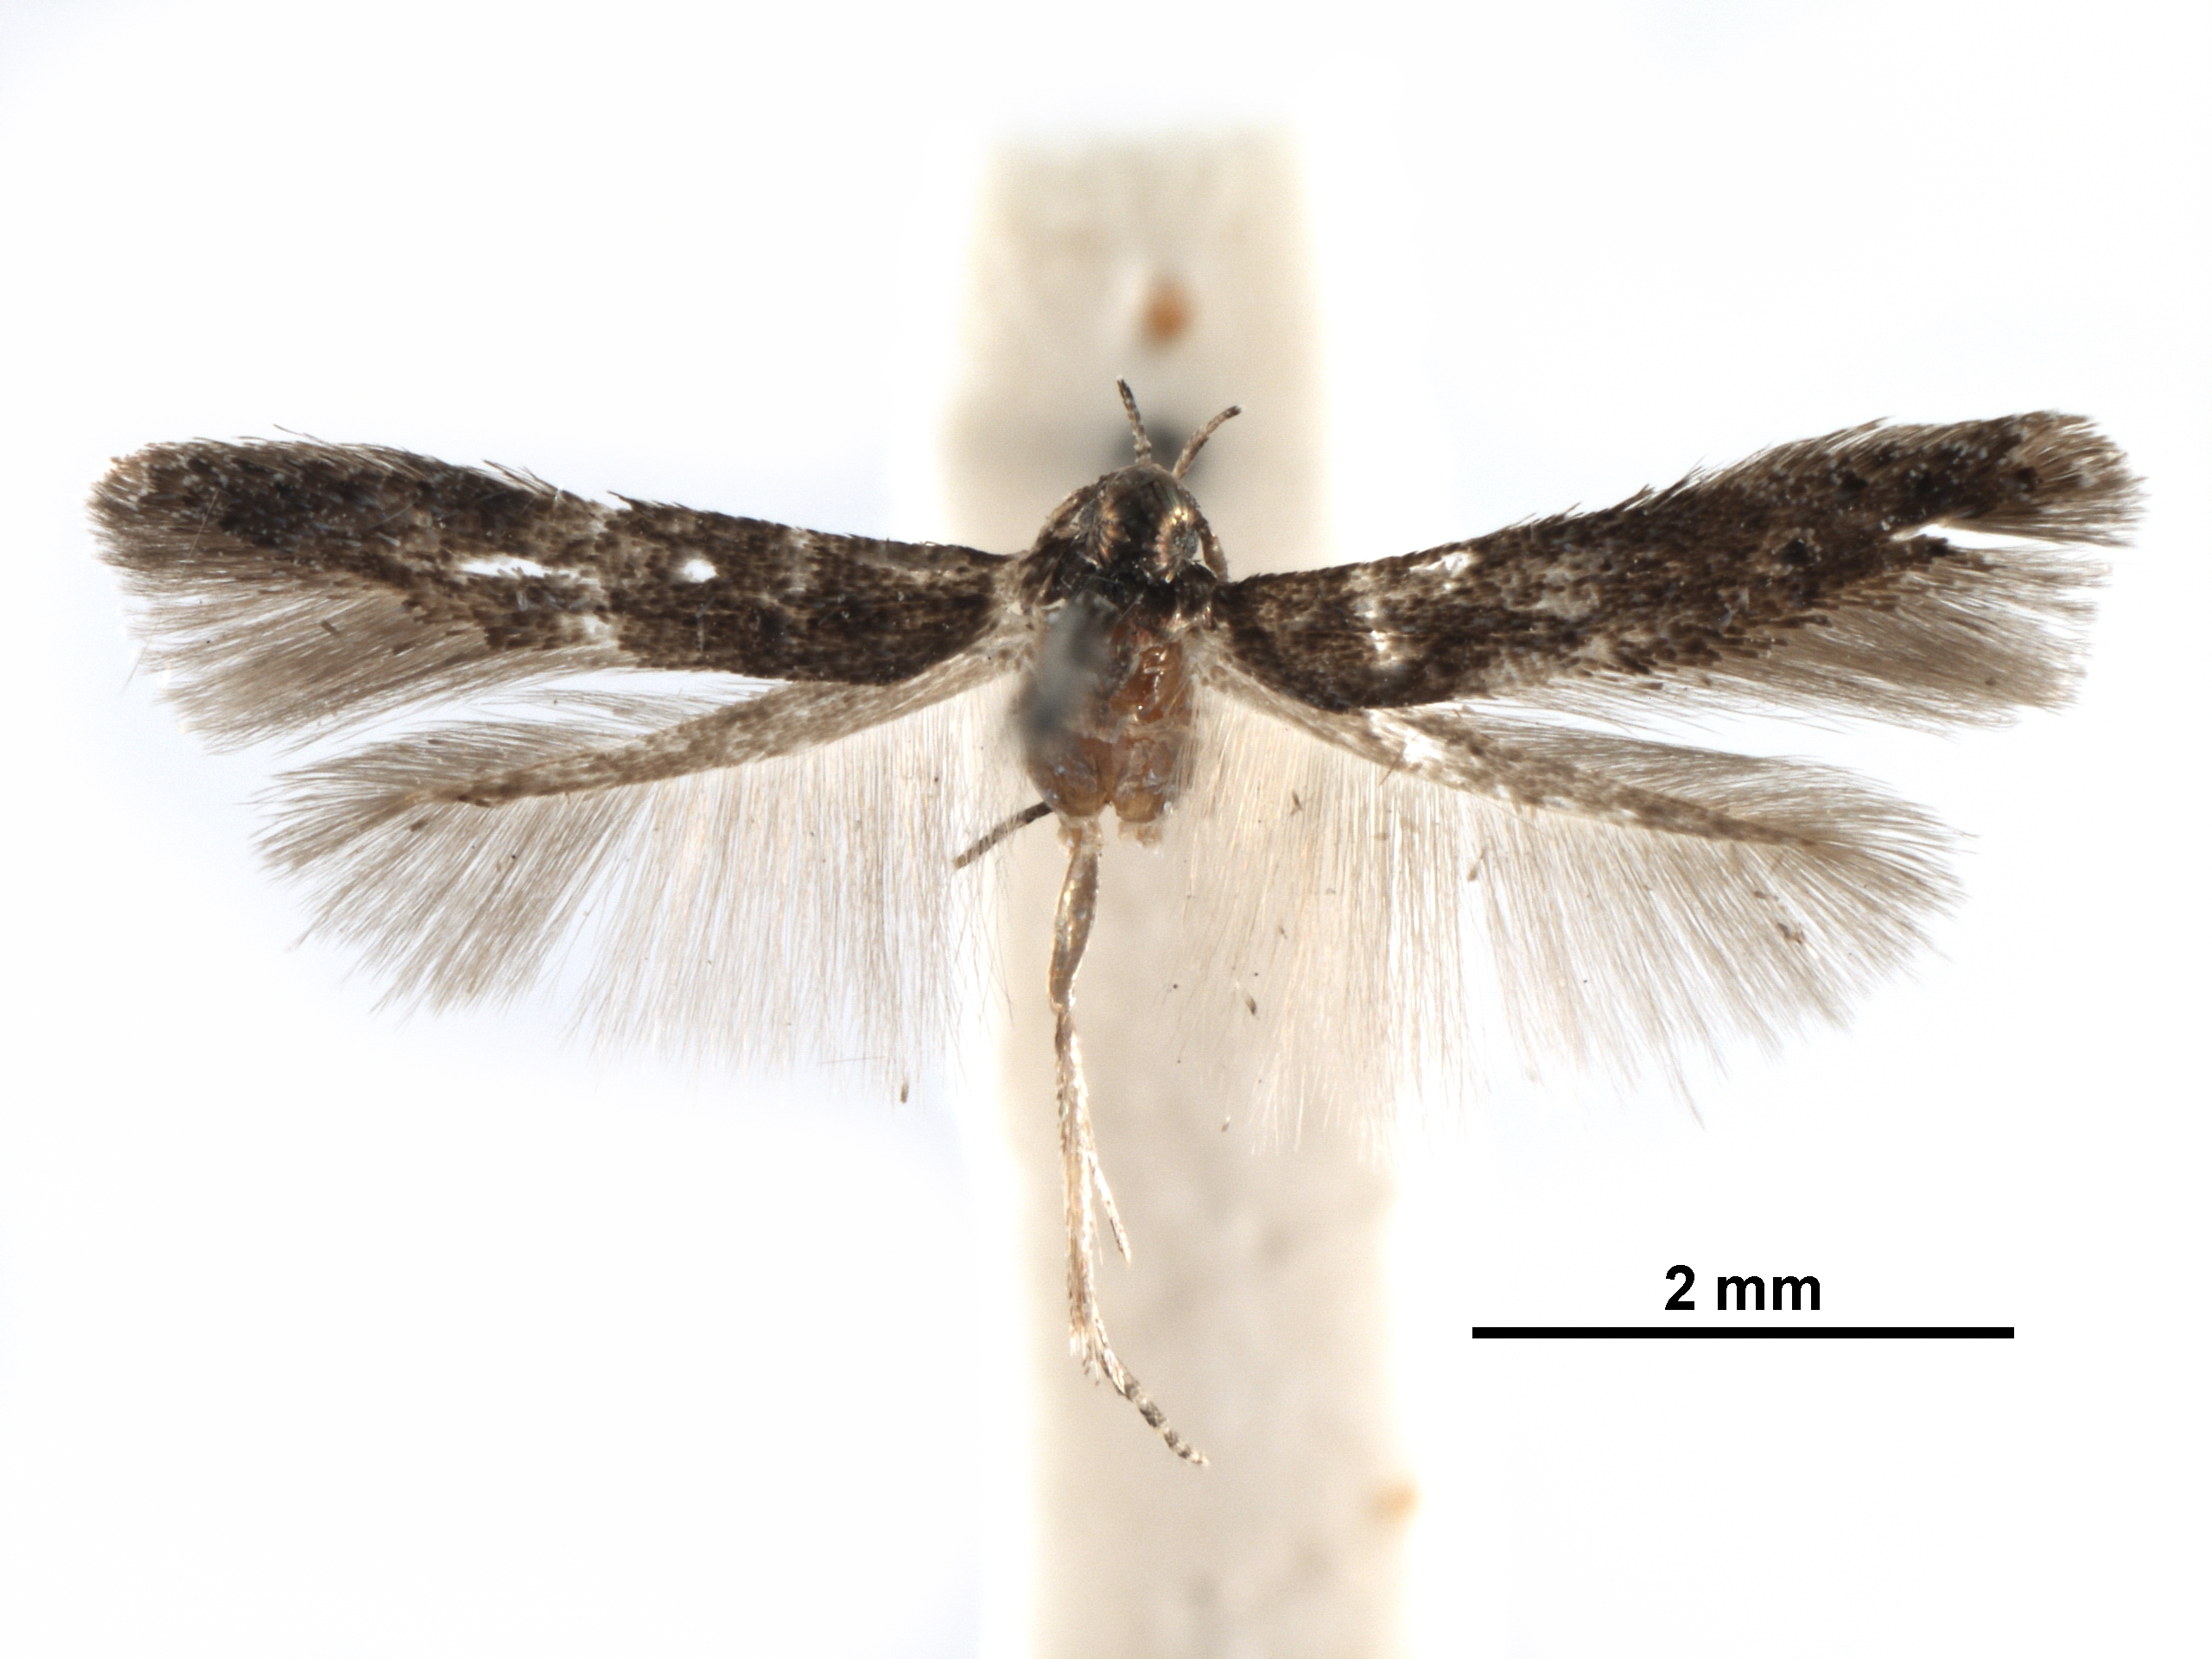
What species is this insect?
Stilbosis sagana
